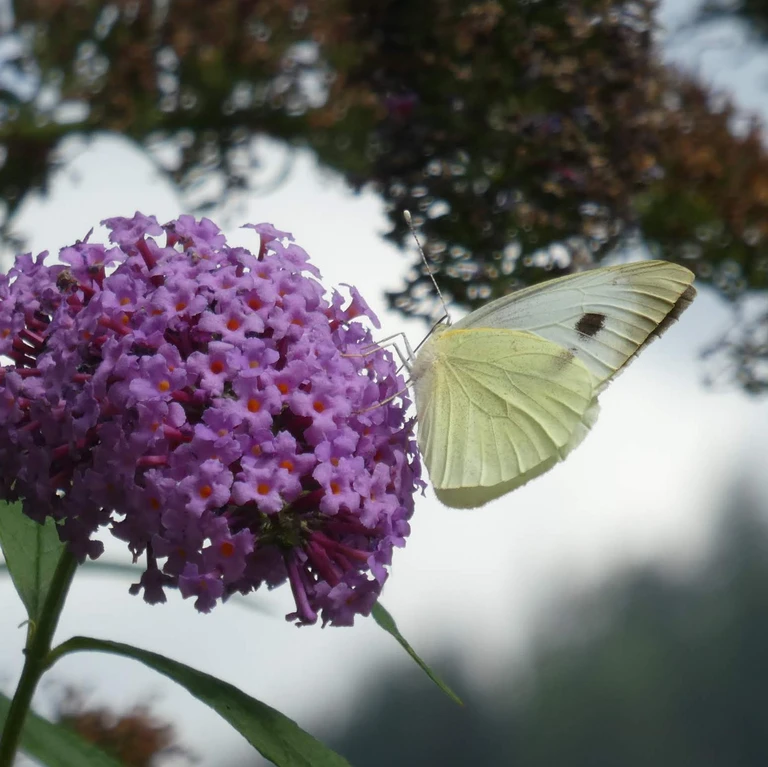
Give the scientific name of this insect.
Pieris brassicae
